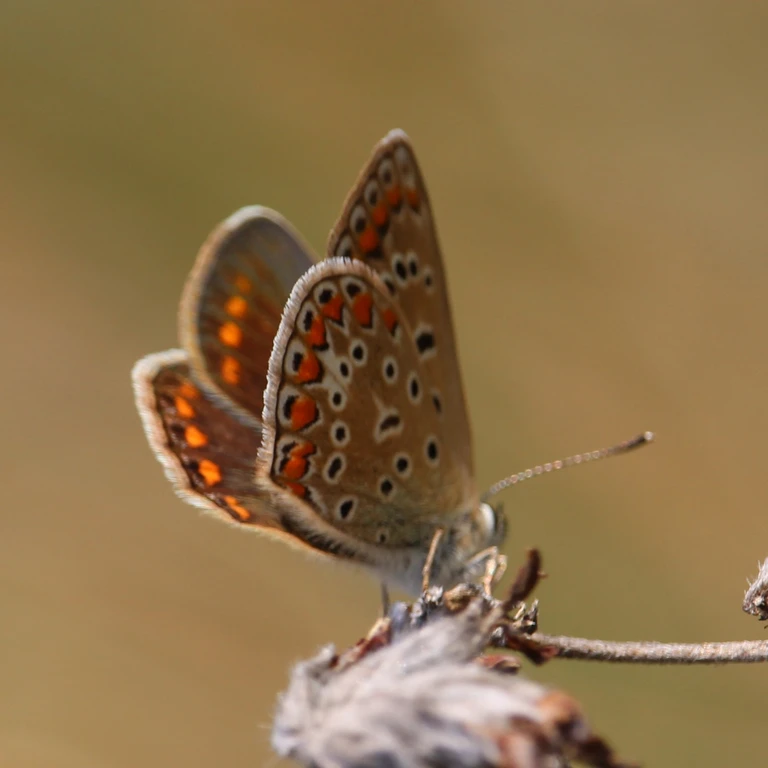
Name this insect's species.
Polyommatus icarus
